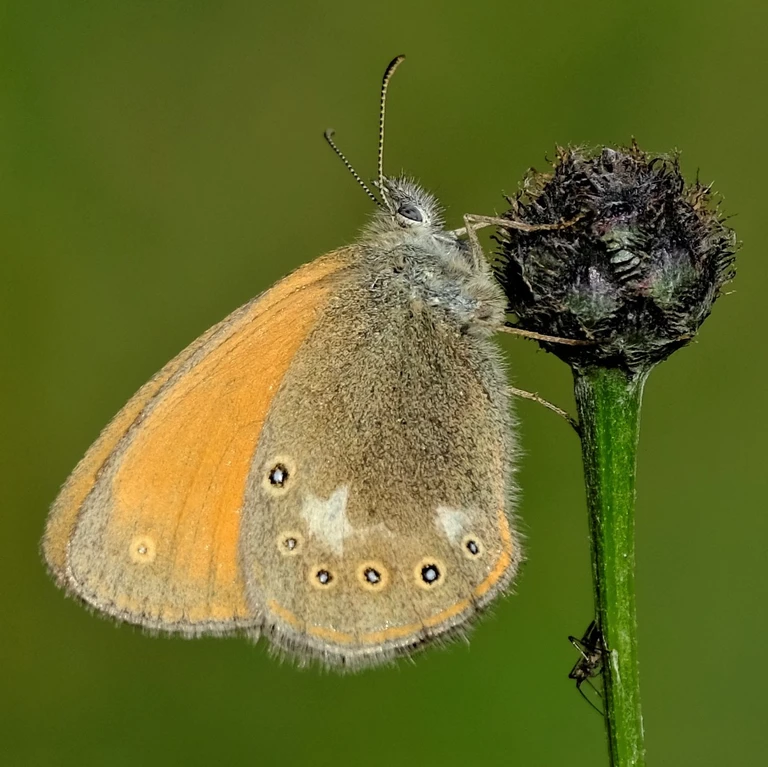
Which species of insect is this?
Coenonympha glycerion (also Coenonympha iphis)
